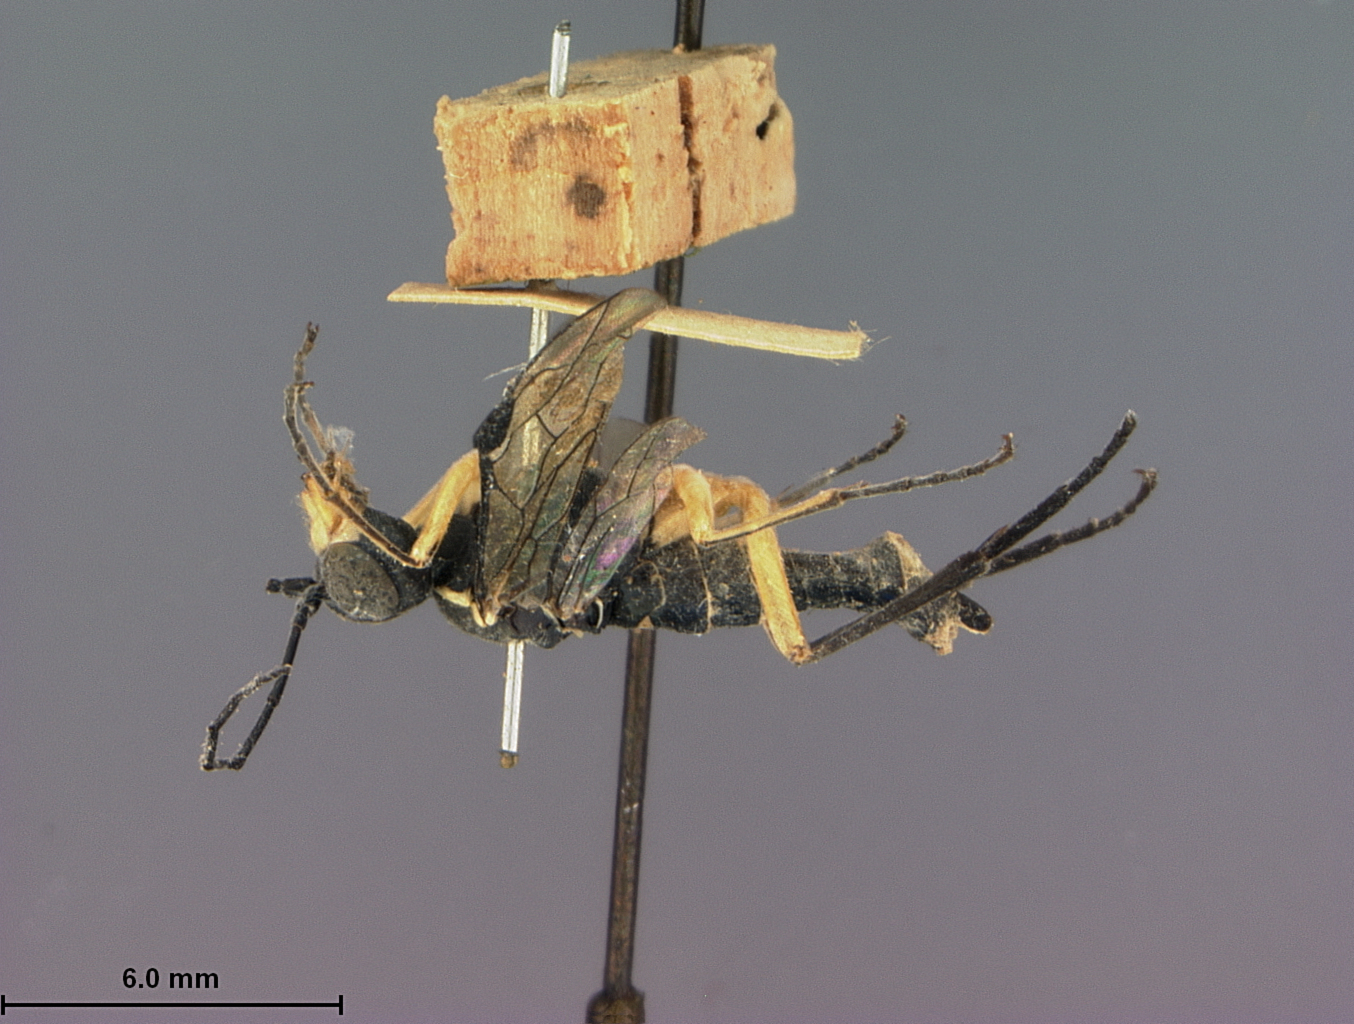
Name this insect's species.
Tenthredella turneri
